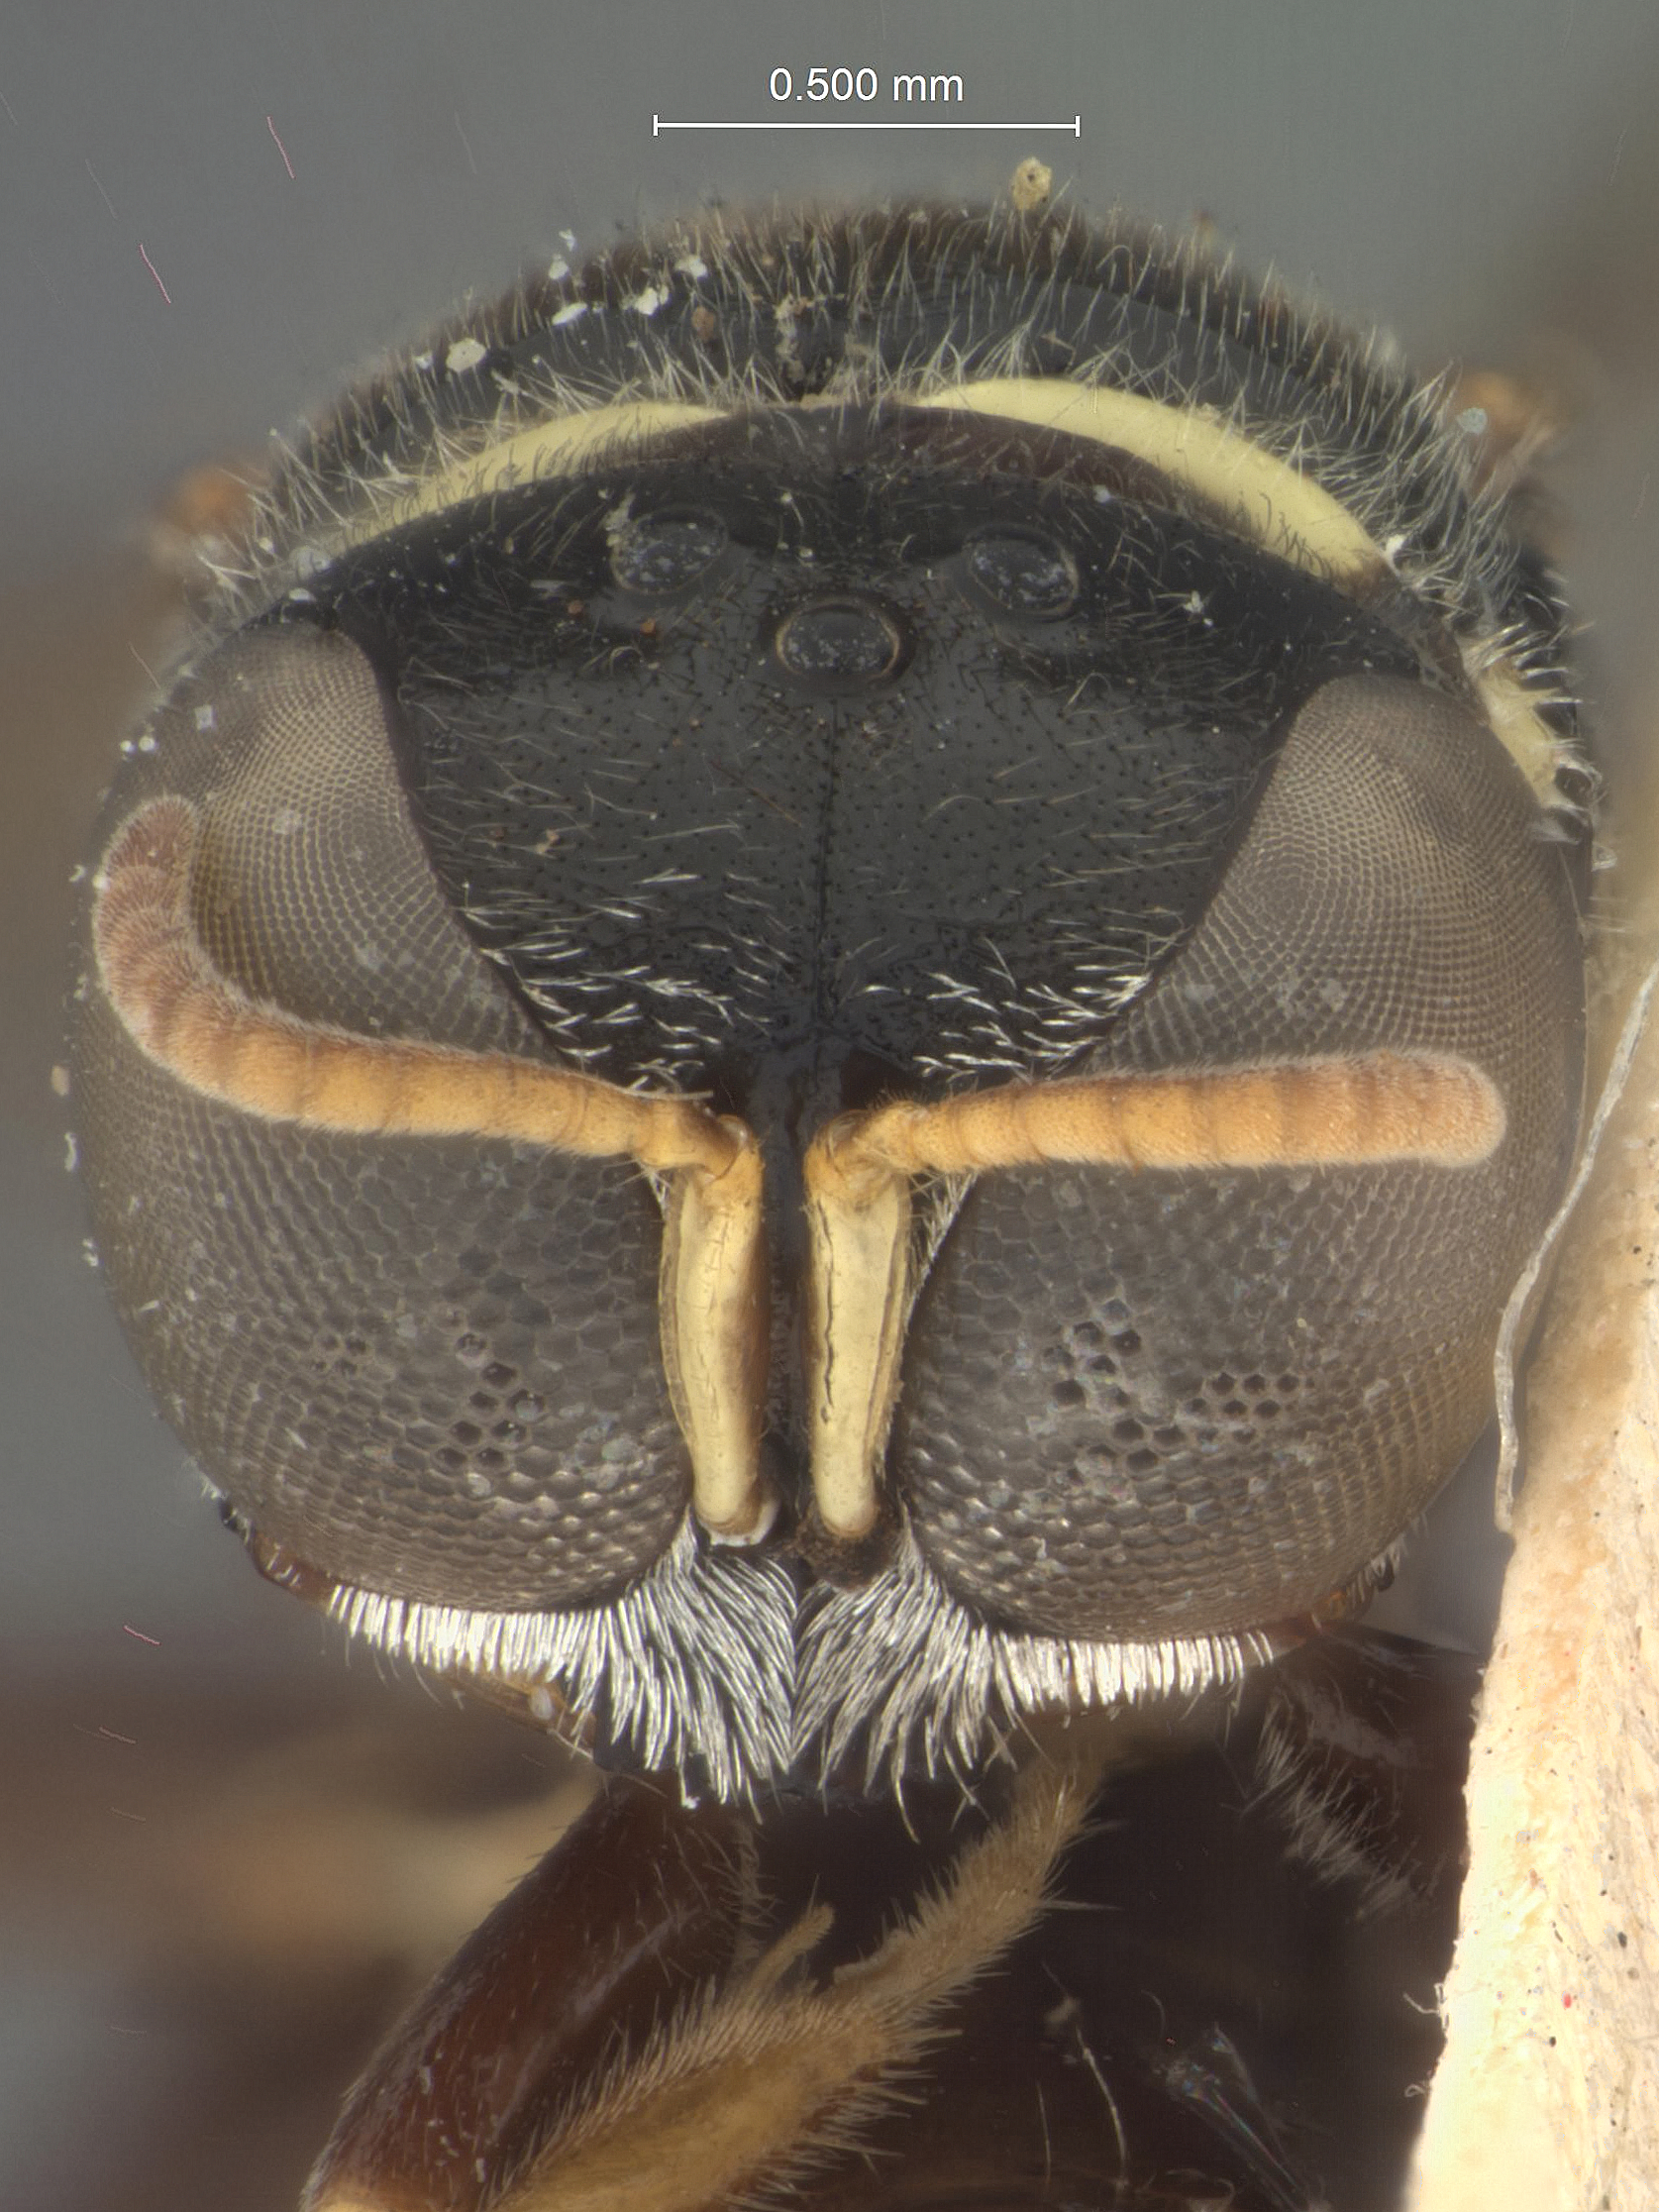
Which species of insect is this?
Enoplolindenius meridanus
